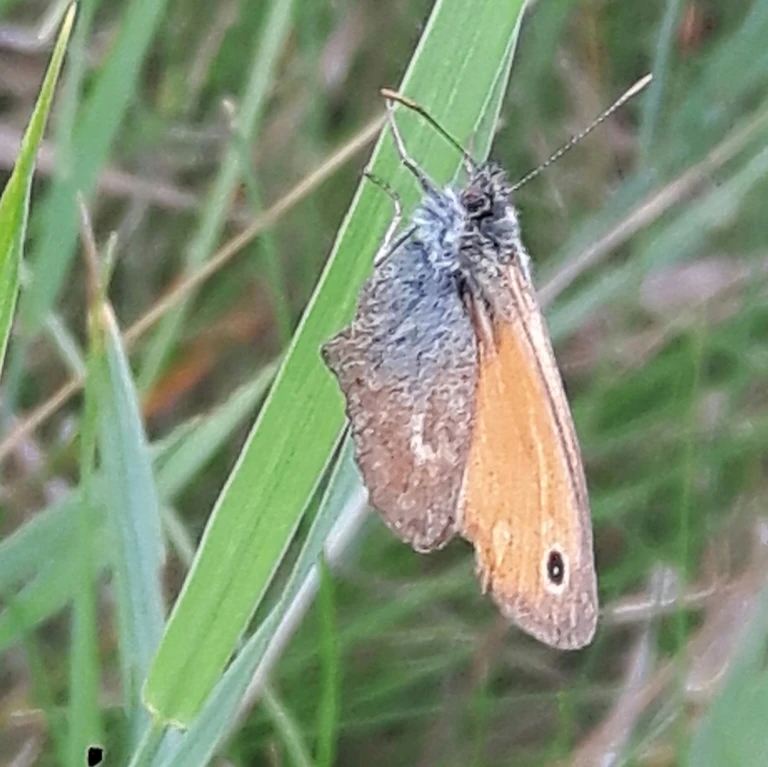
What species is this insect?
Coenonympha pamphilus
